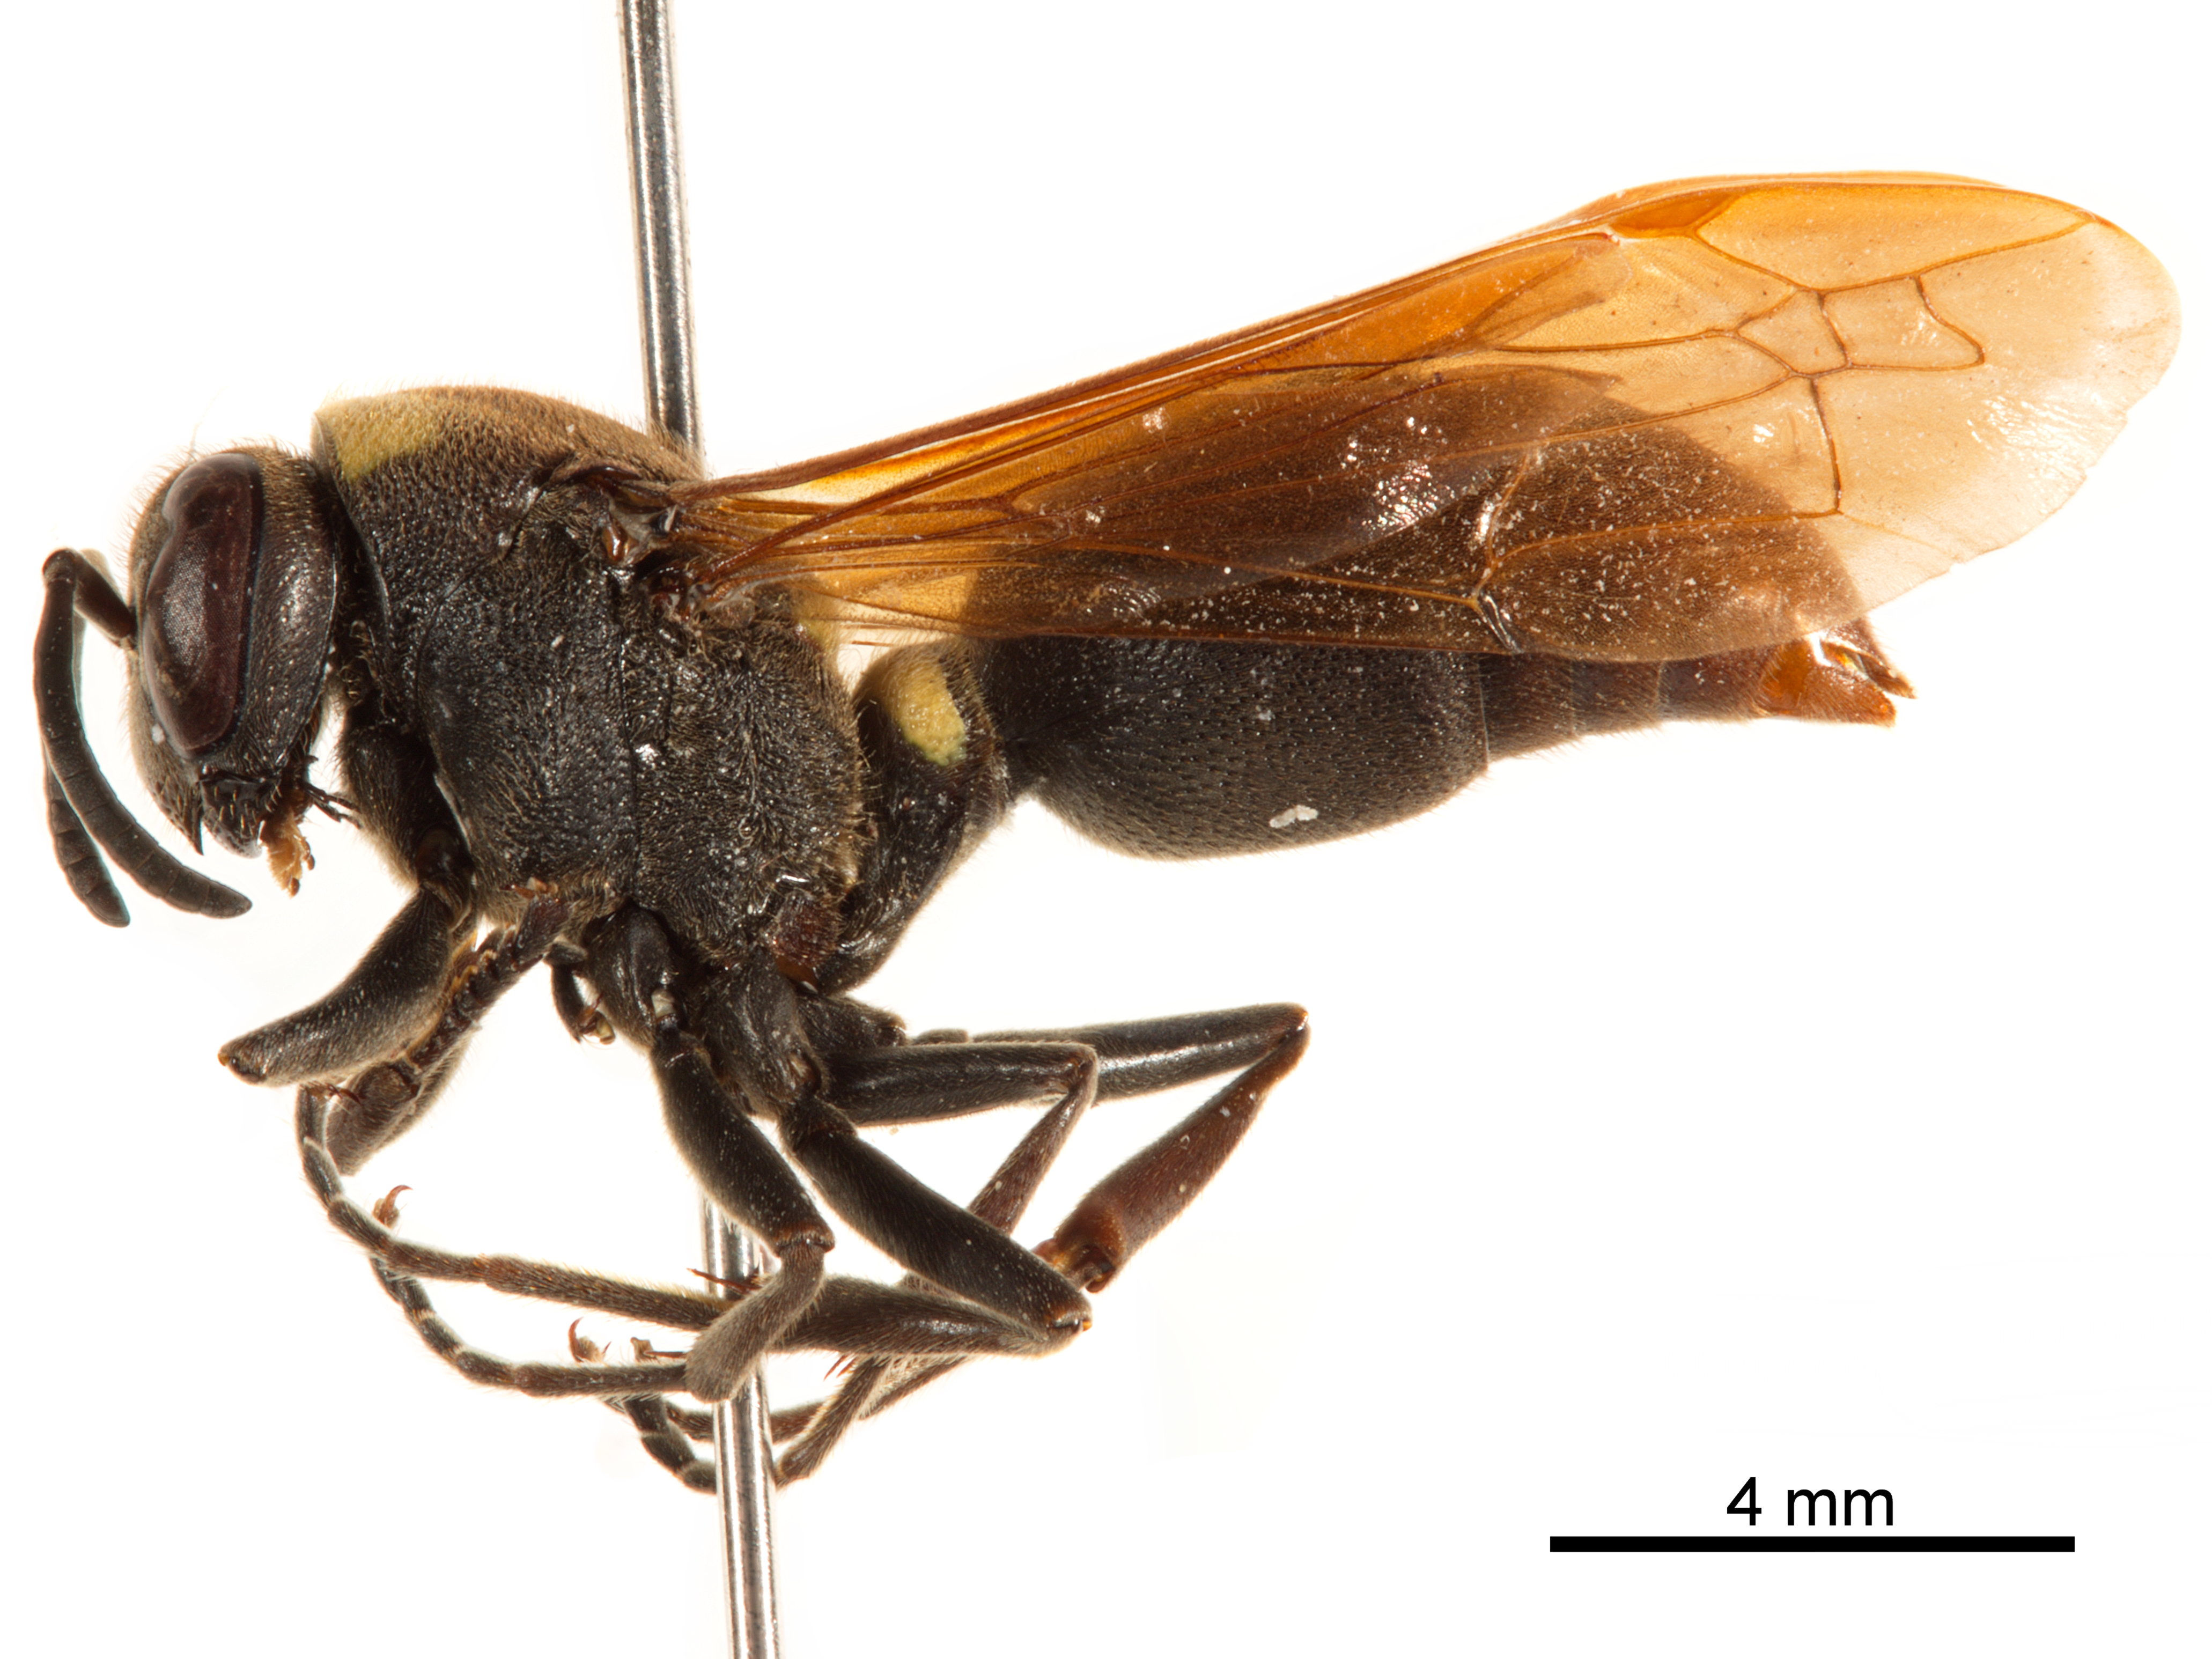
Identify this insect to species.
Ropalidia formosa
